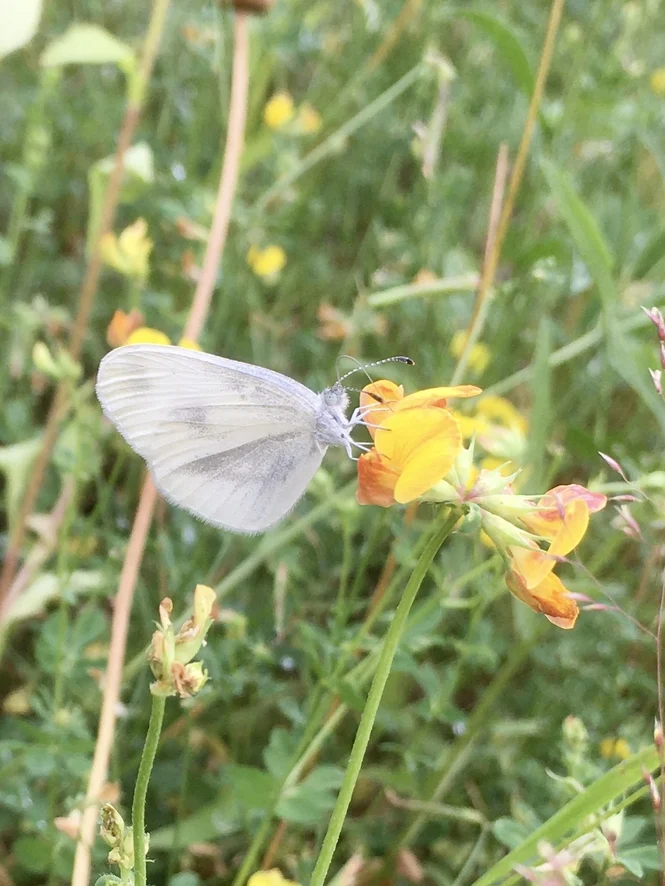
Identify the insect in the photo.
Leptidea sinapis/juvernica
